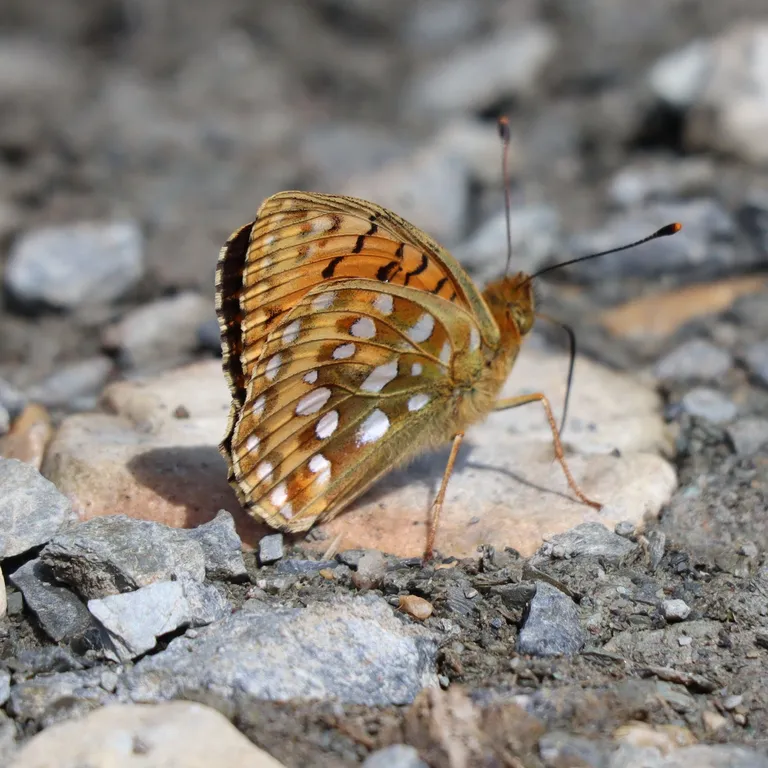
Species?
Speyeria aglaja
